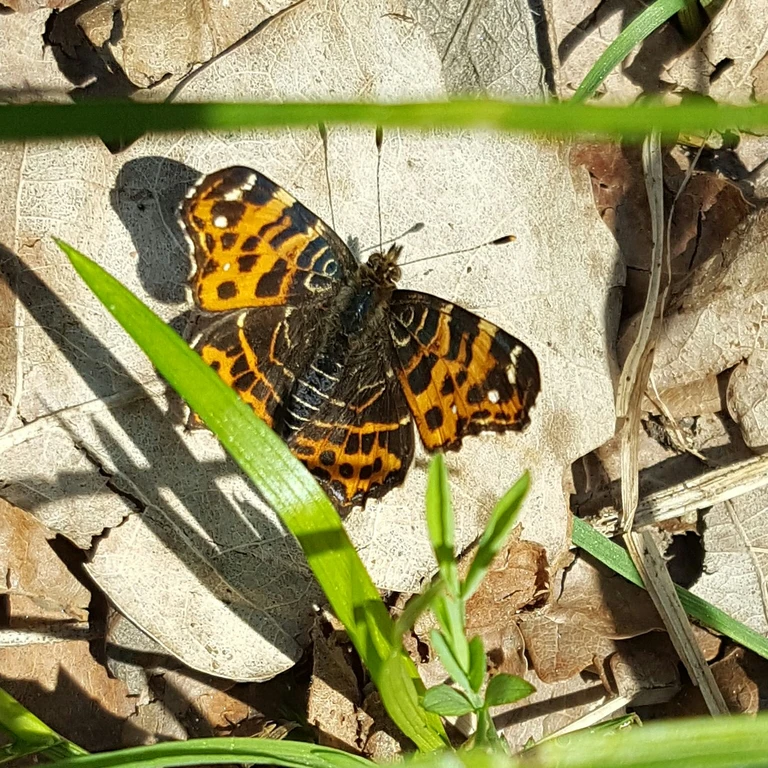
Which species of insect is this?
Araschnia levana
